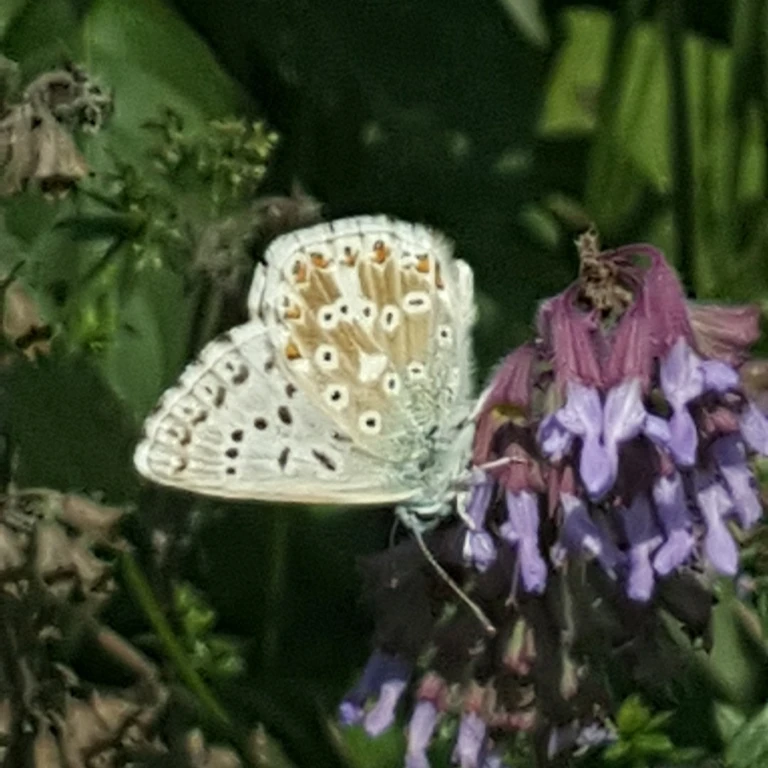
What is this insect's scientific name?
Lysandra coridon
